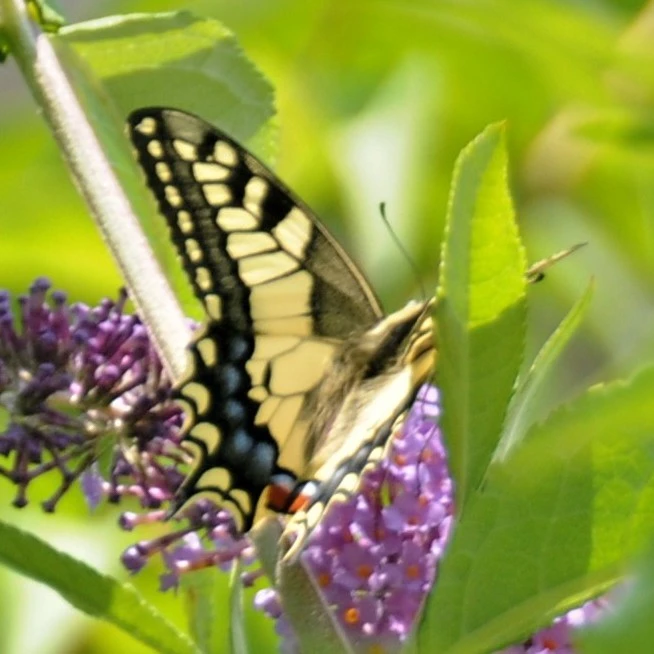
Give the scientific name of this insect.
Papilio machaon
